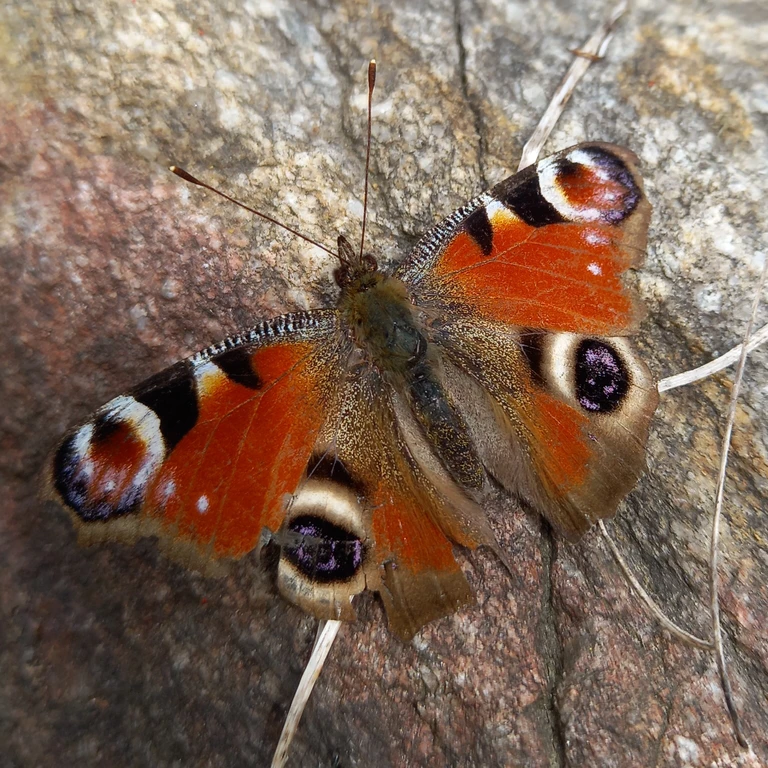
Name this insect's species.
Aglais io
